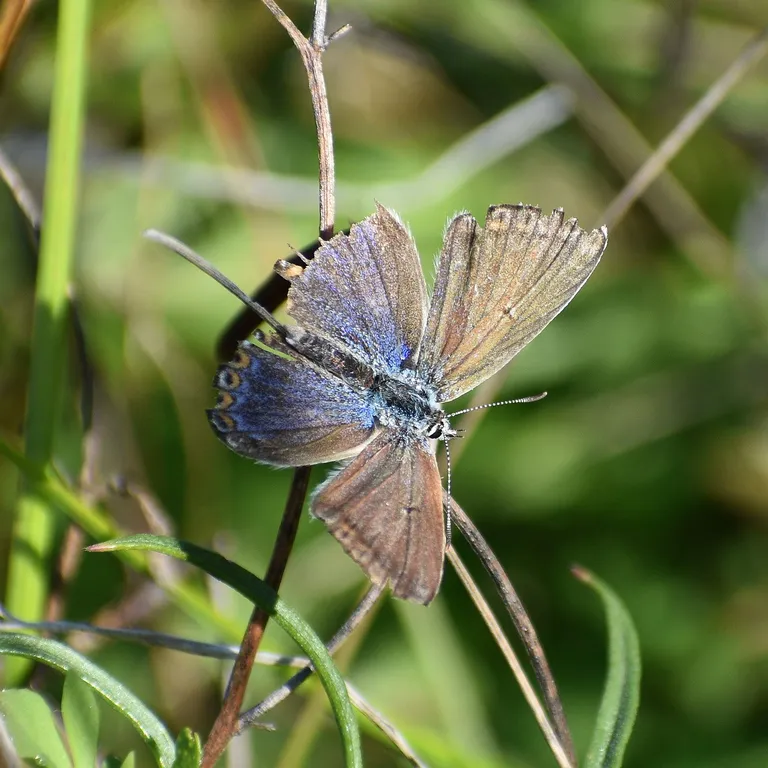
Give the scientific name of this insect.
Lysandra bellargus
